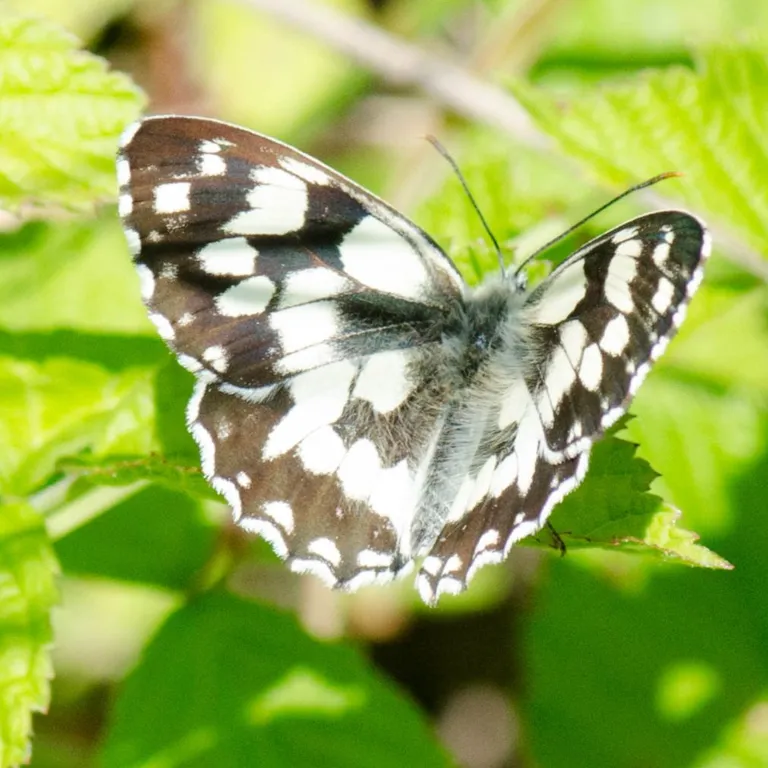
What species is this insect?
Melanargia galathea
